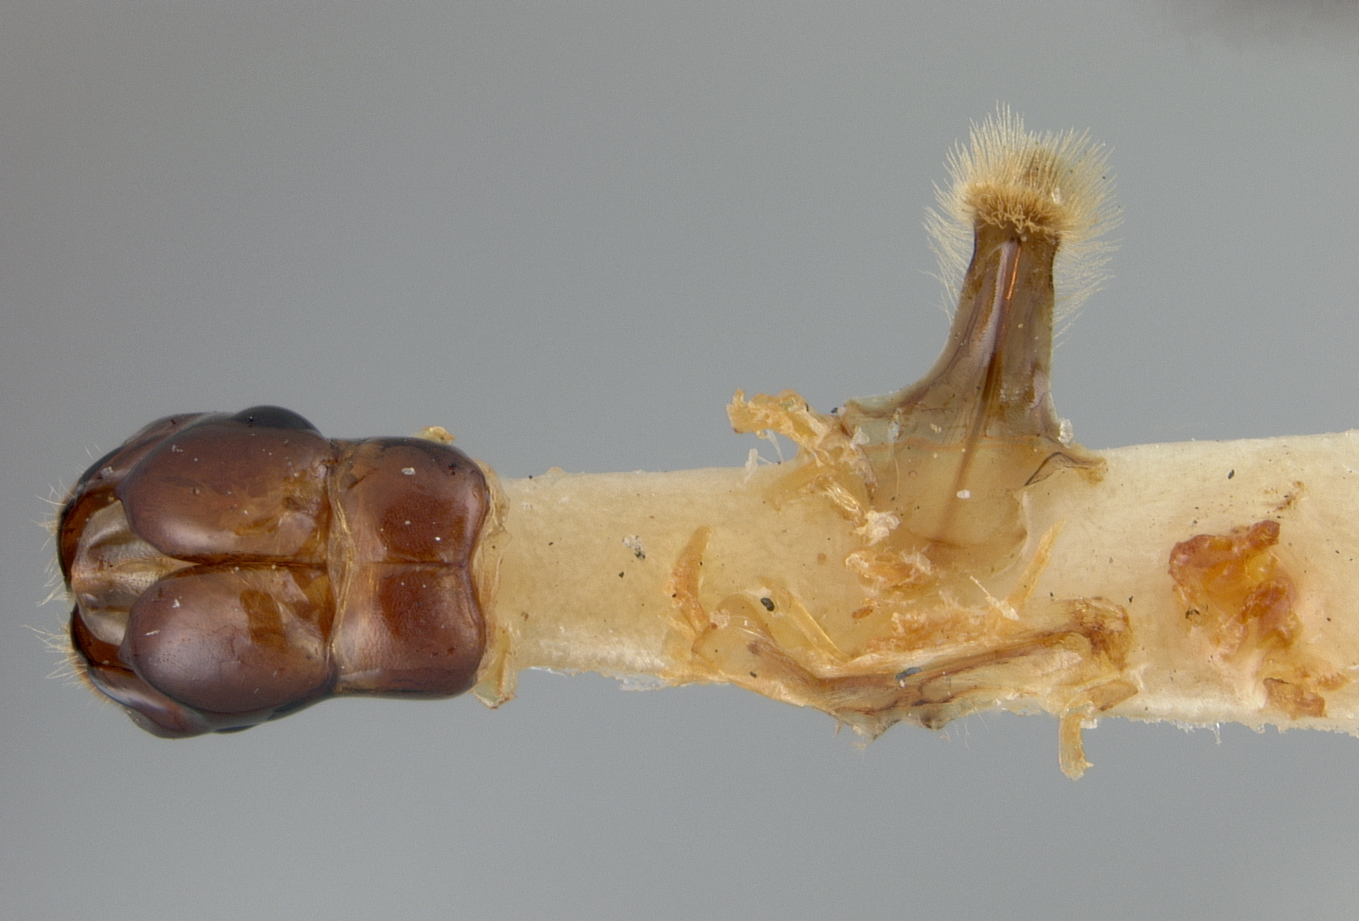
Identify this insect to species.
Andrena interrogationis
